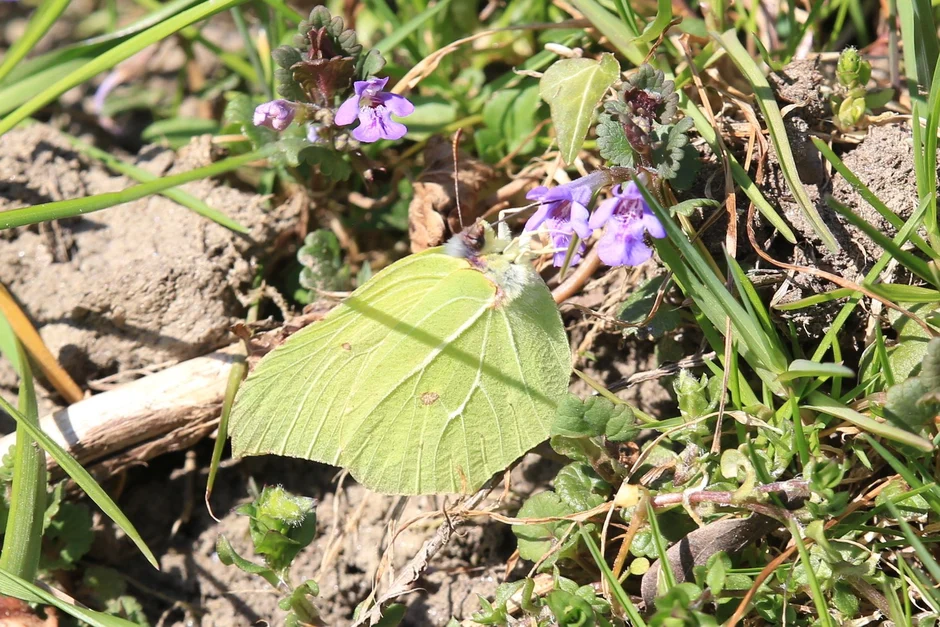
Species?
Gonepteryx rhamni
